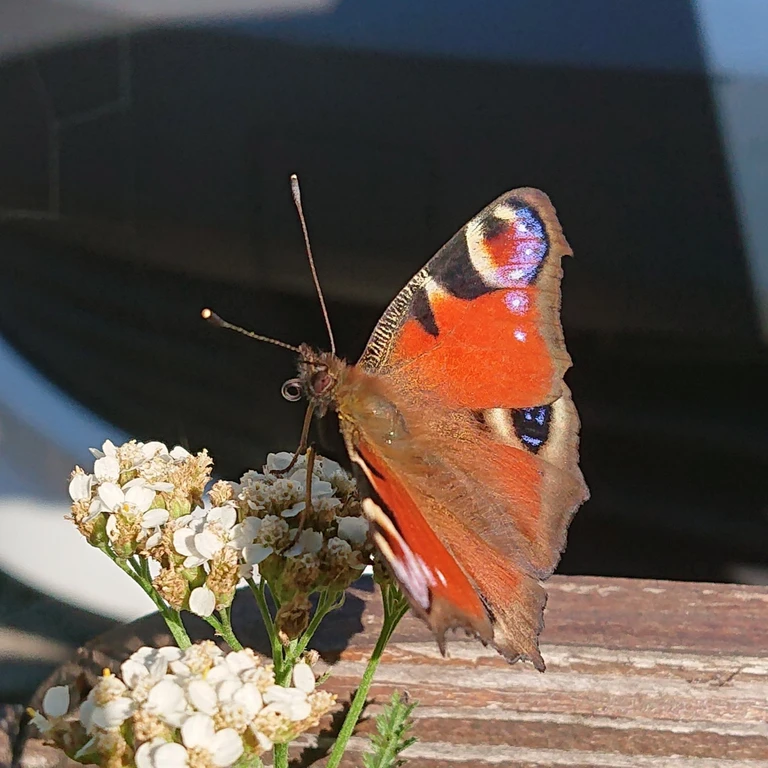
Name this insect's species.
Aglais io
